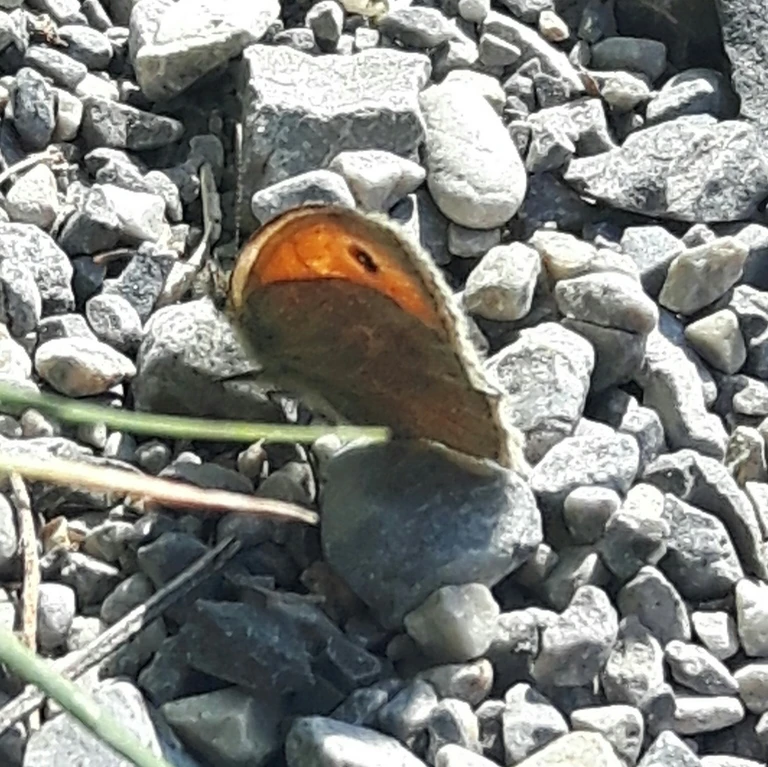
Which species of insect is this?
Coenonympha pamphilus
